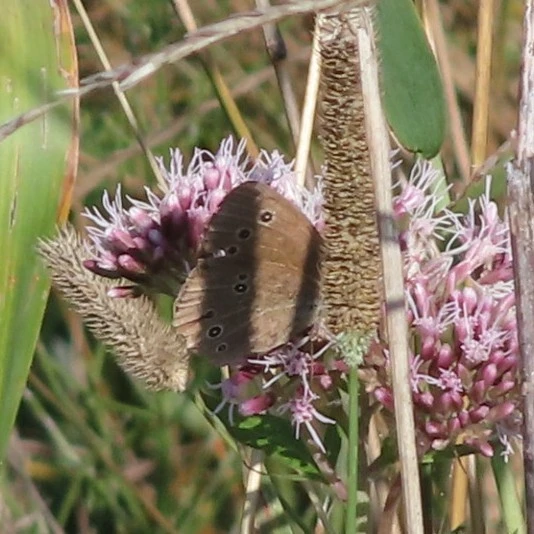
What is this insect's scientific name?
Aphantopus hyperantus
